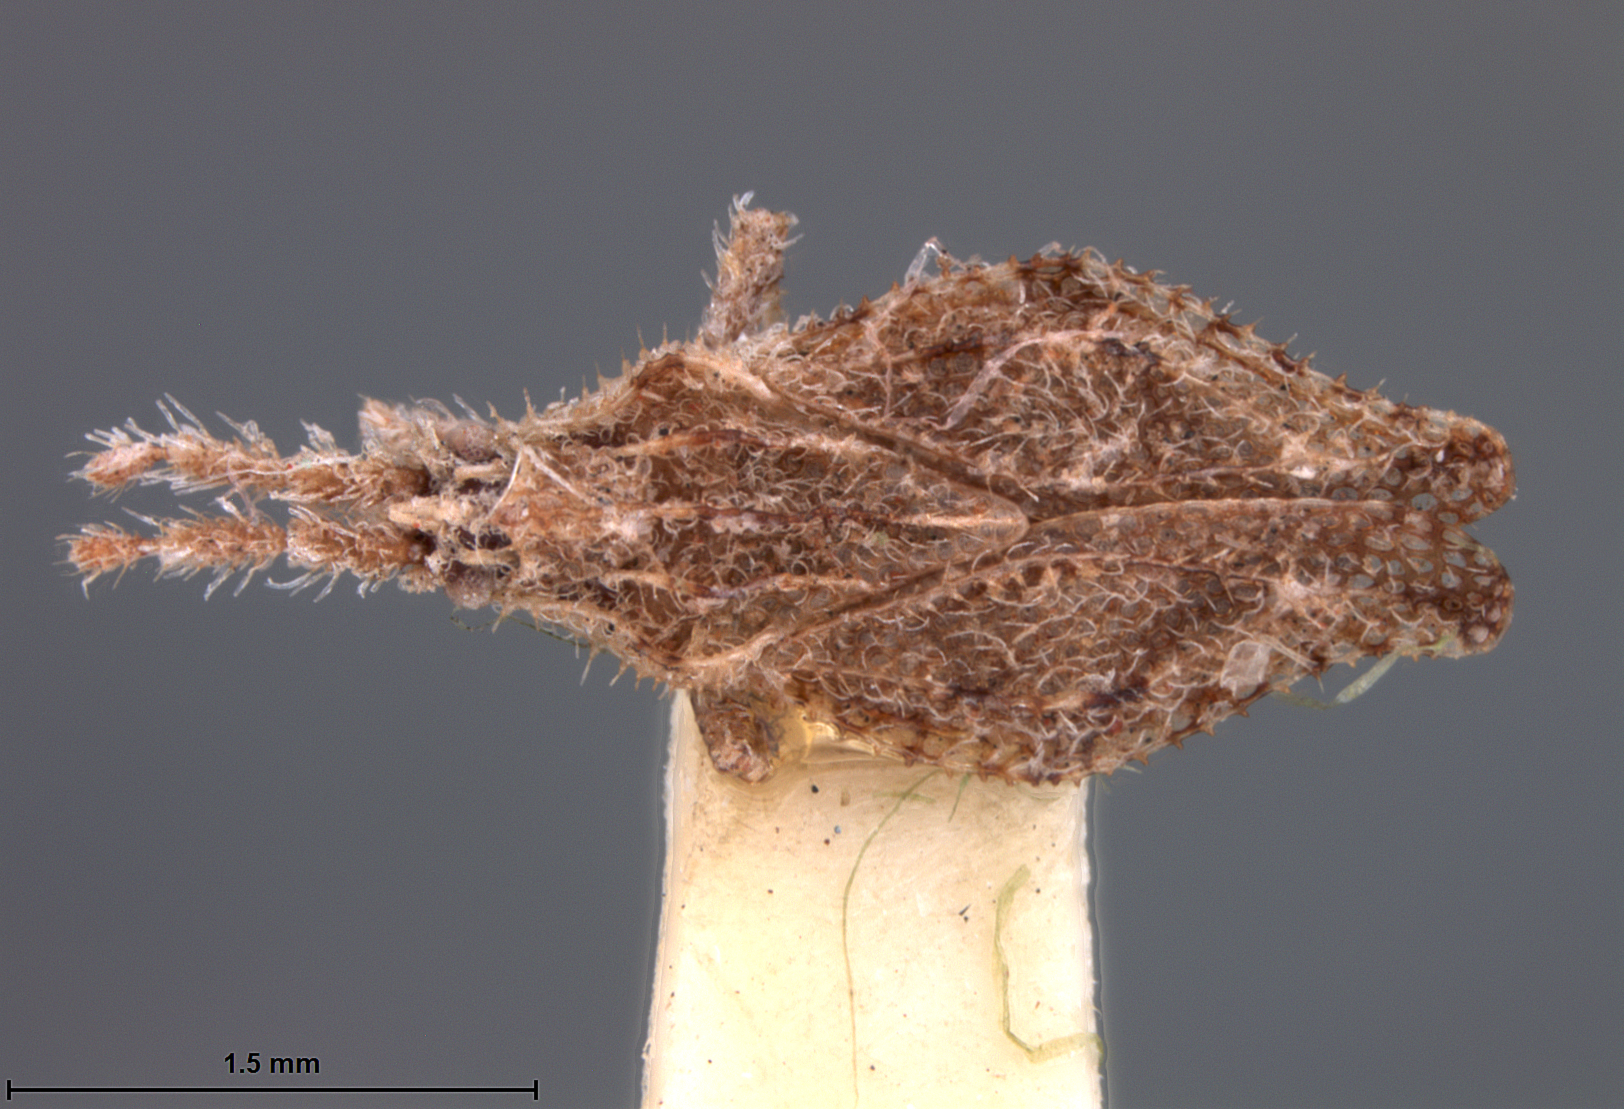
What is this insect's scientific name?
Lasiacantha gambiana
